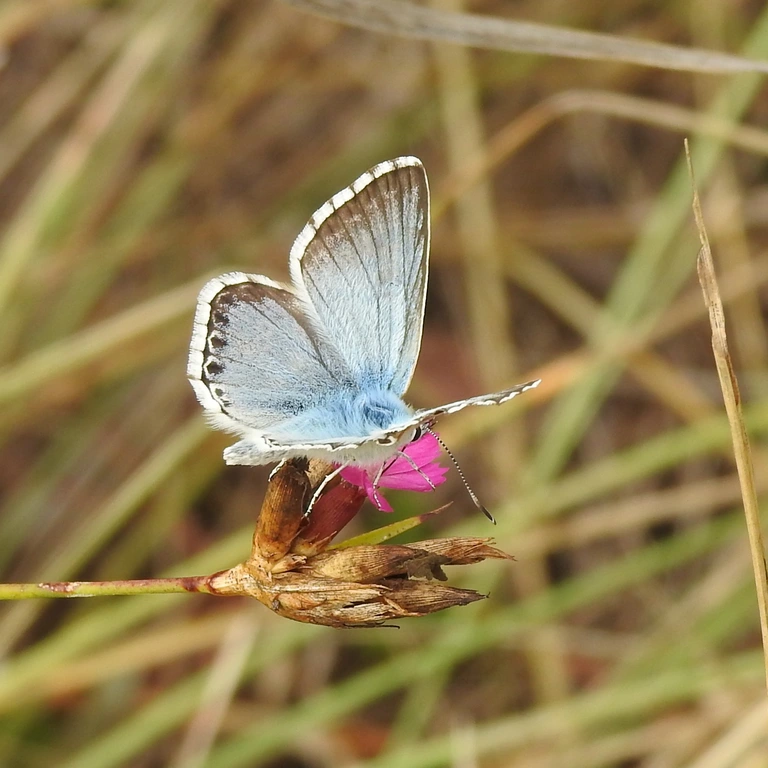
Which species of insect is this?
Lysandra coridon
